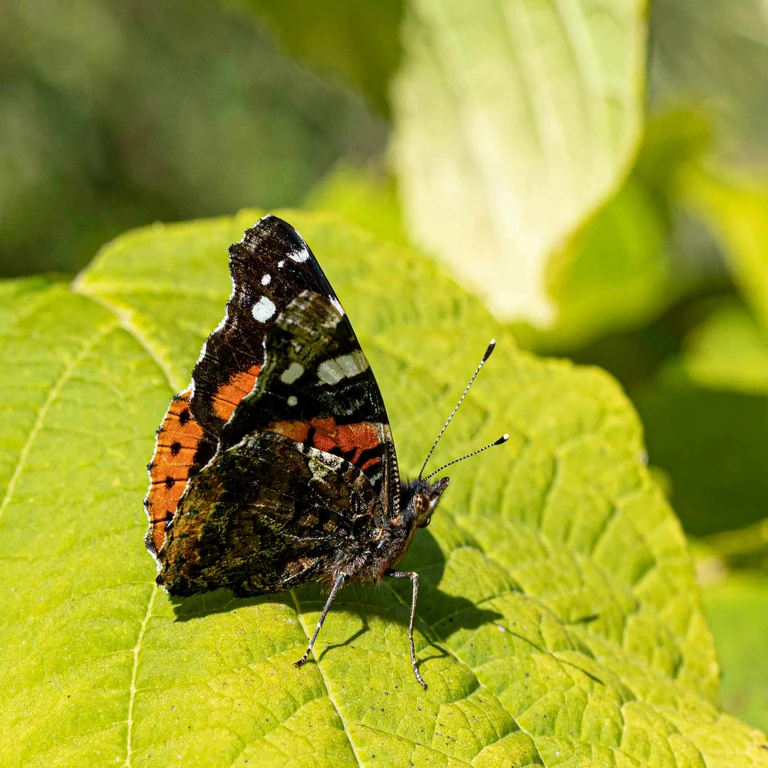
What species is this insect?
Vanessa atalanta
